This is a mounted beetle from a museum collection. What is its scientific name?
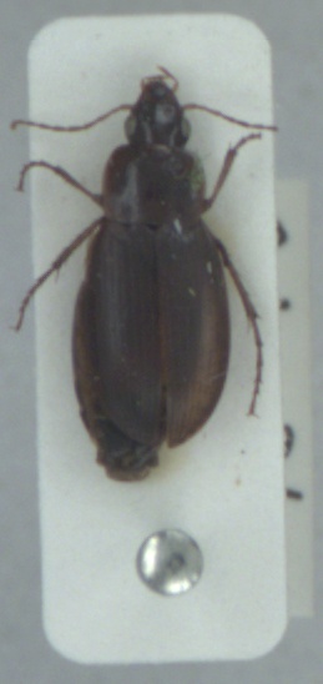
Calathus mollis
